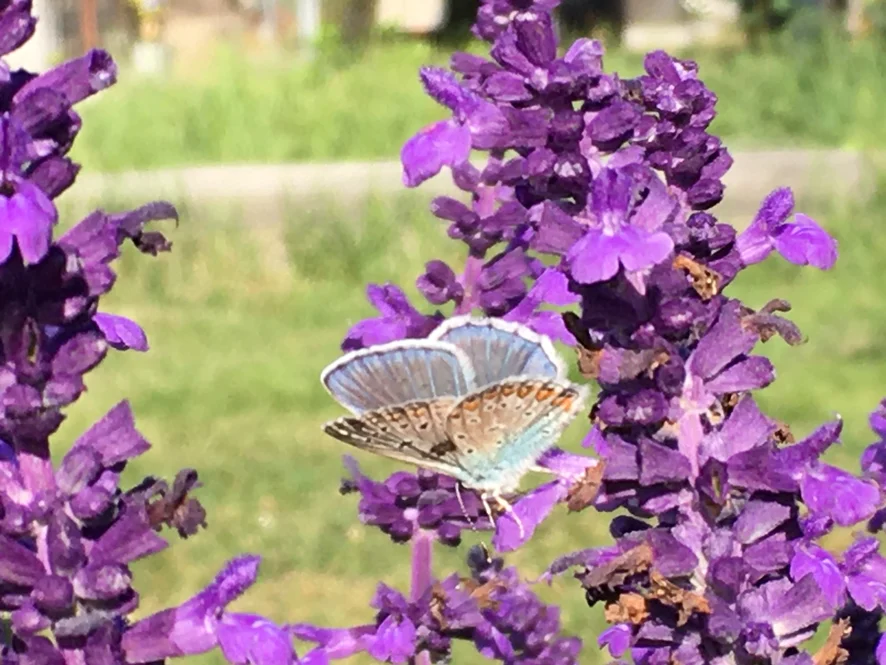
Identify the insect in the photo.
Polyommatus icarus
